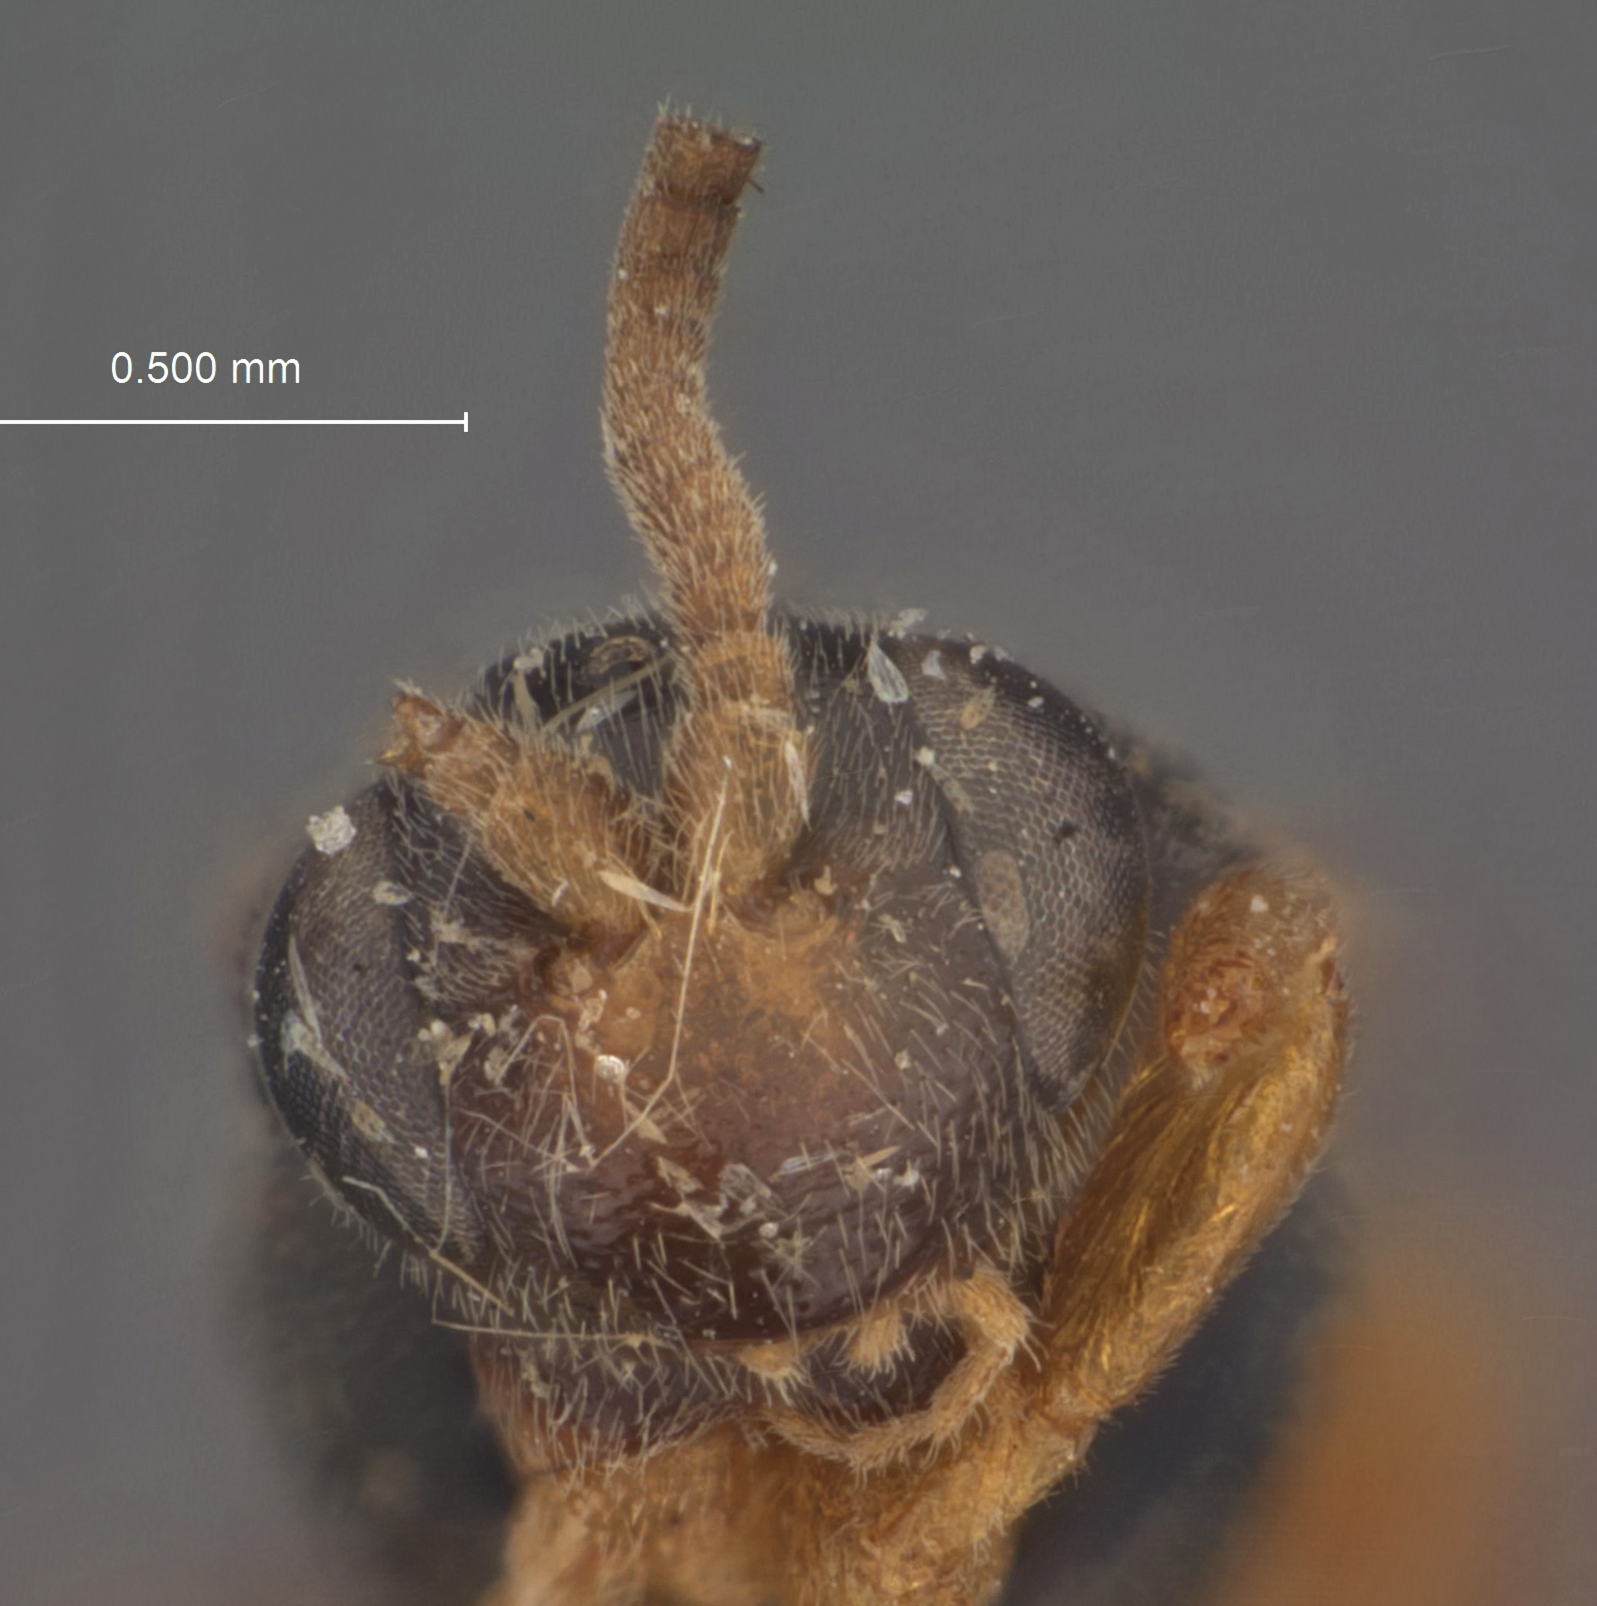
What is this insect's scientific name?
Hyperacmus tineae
